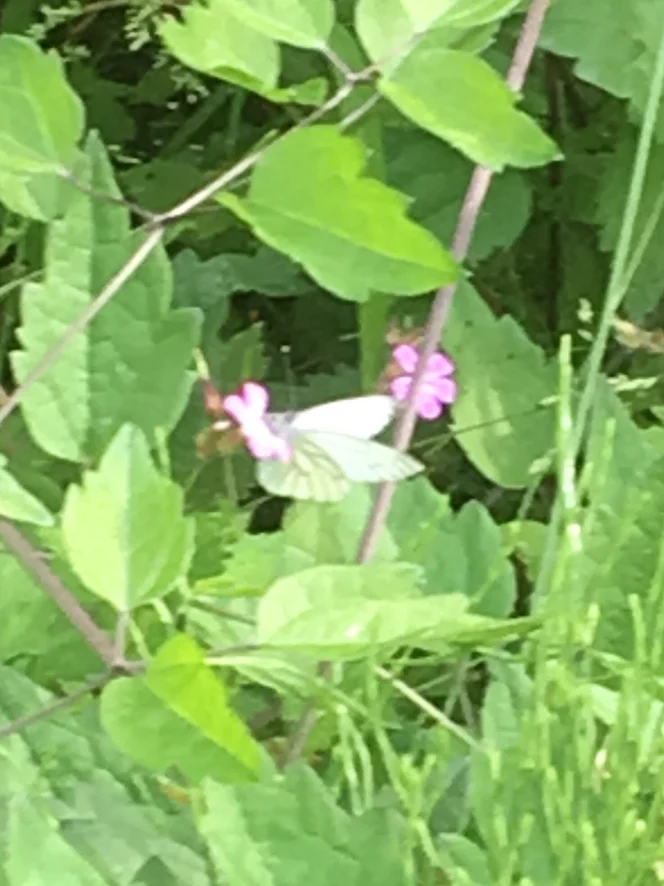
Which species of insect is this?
Pieris napi
